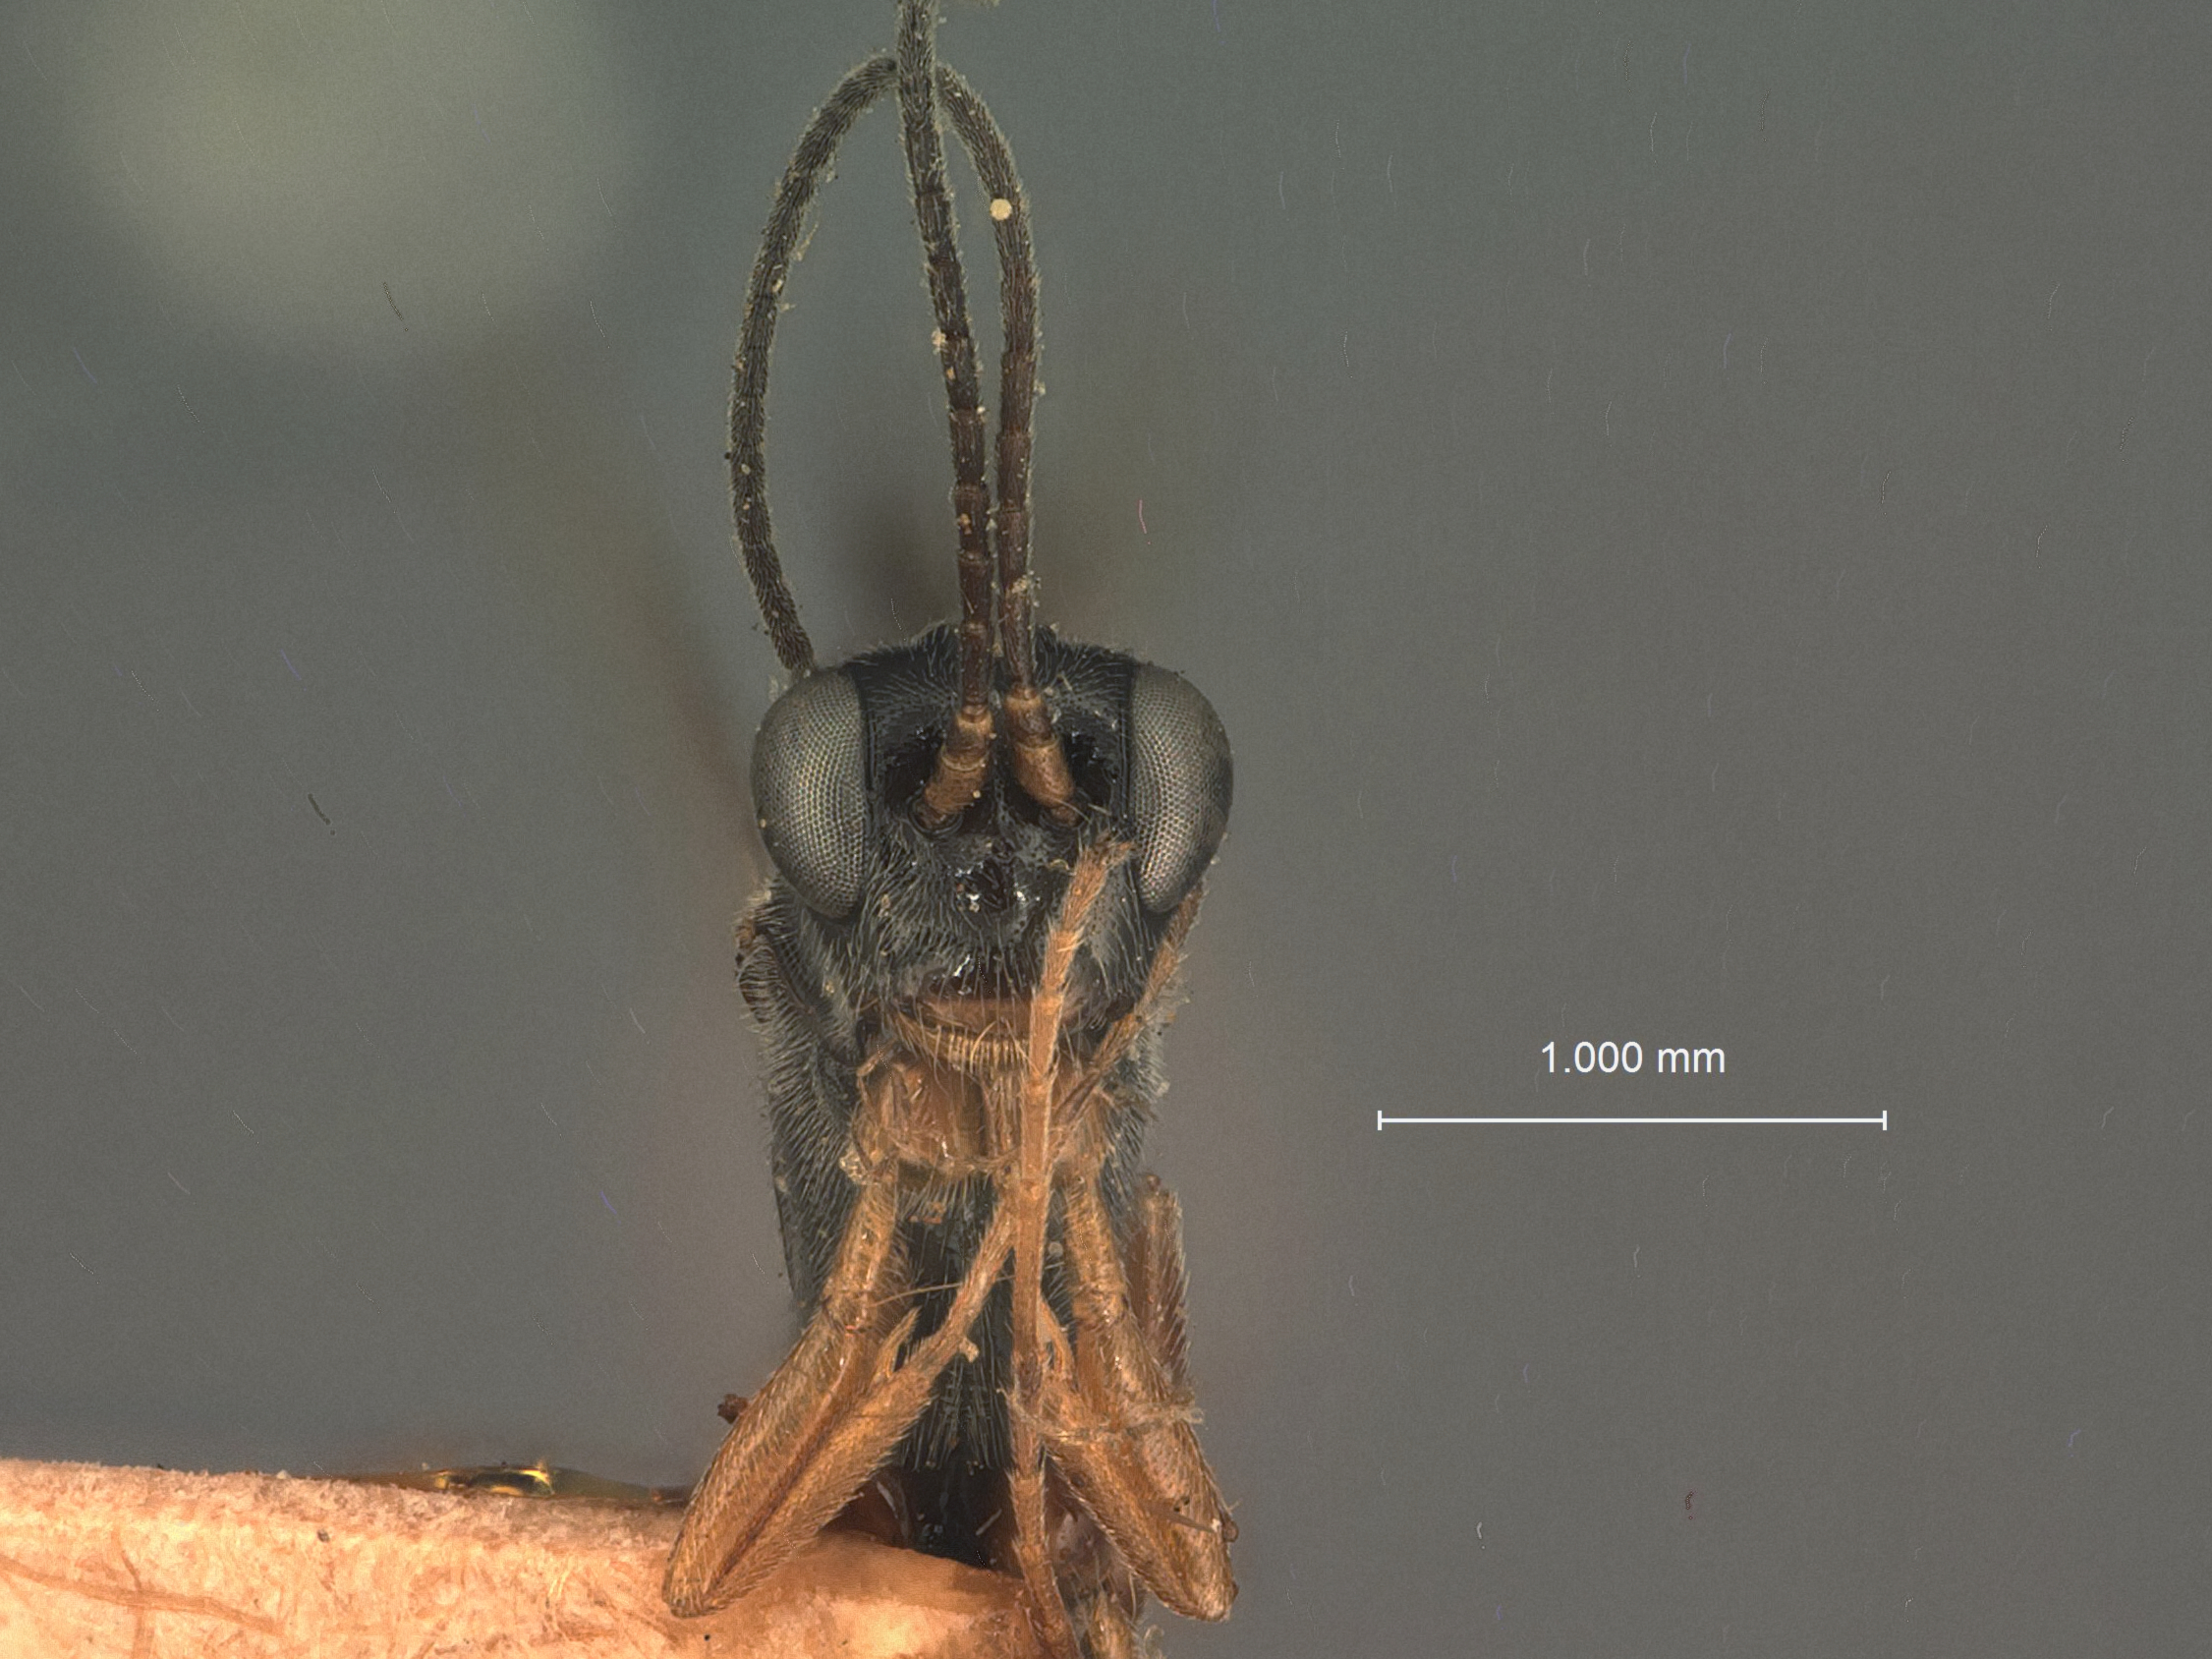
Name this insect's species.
Atractodes politus
